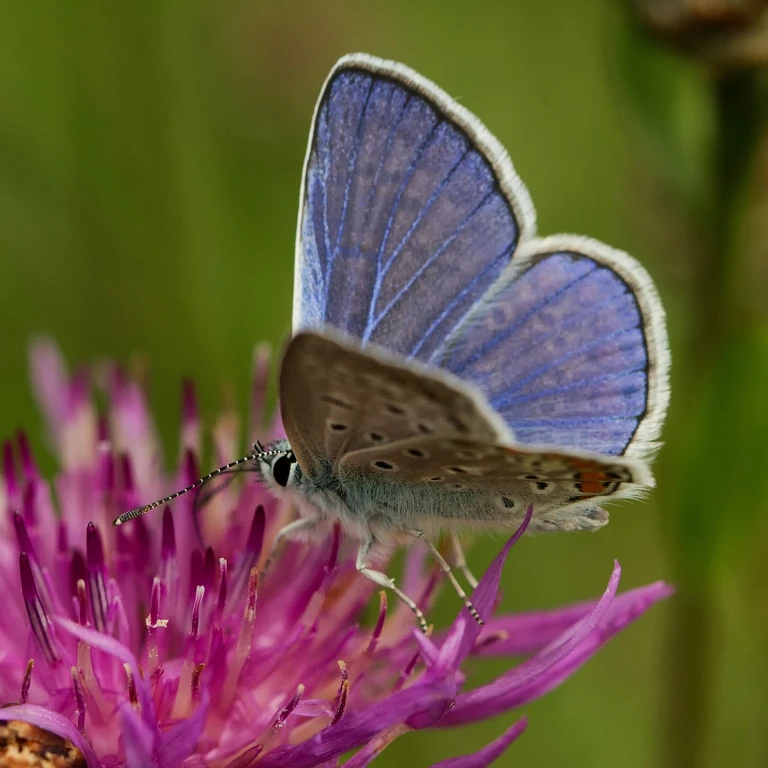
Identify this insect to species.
Polyommatus icarus
